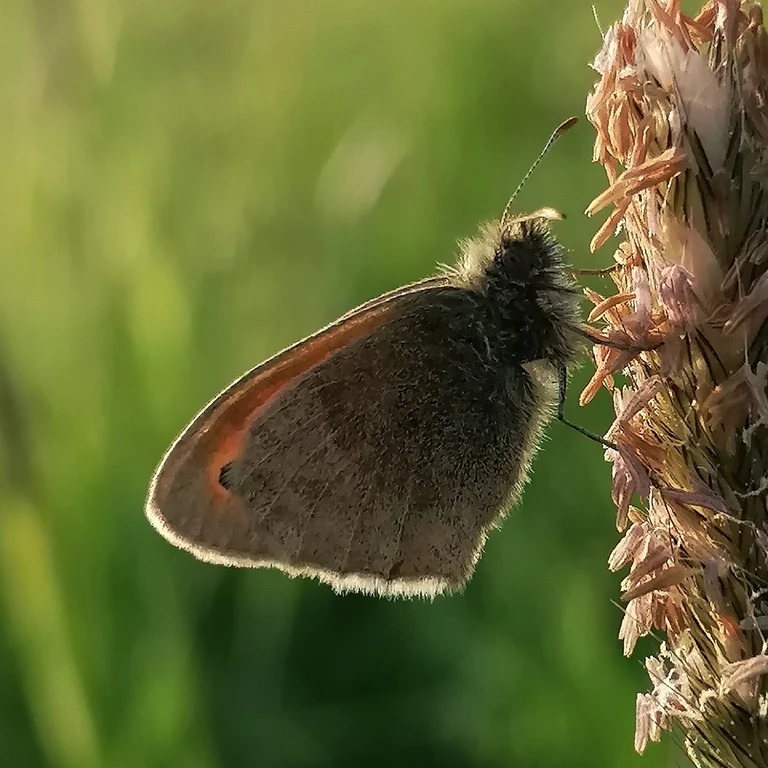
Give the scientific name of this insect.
Coenonympha pamphilus
